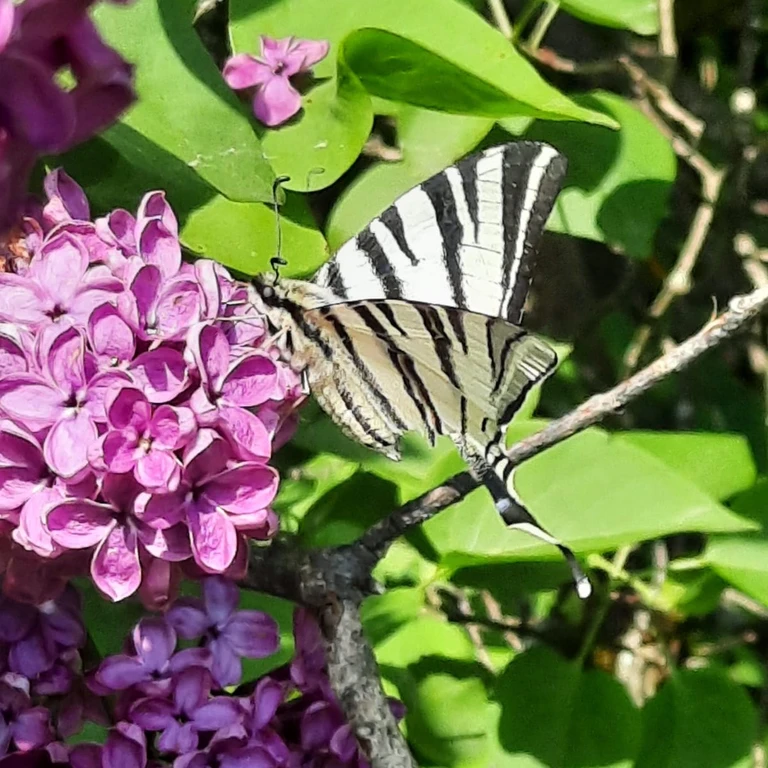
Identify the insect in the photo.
Iphiclides podalirius
